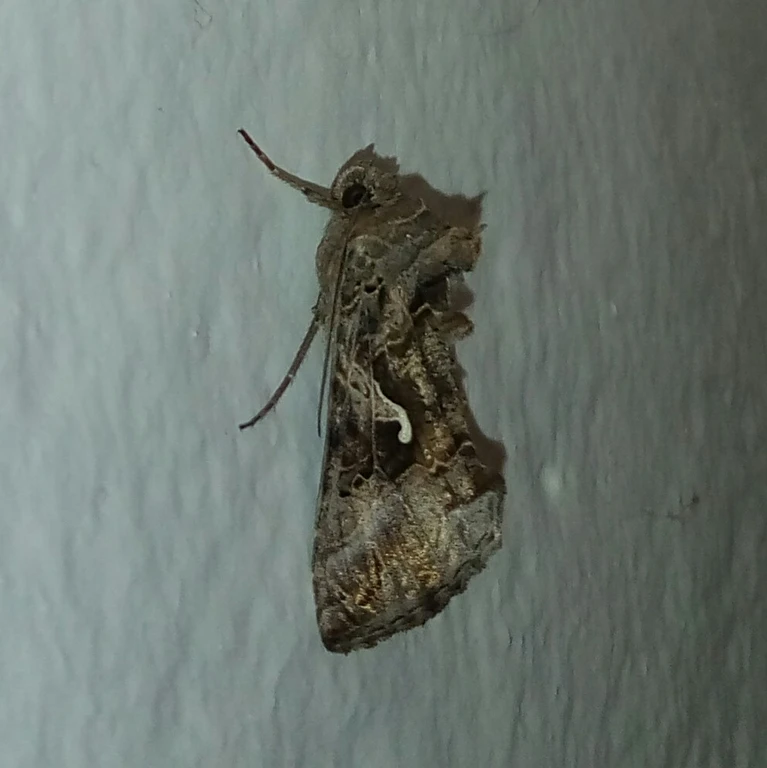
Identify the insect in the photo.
Autographa gamma
